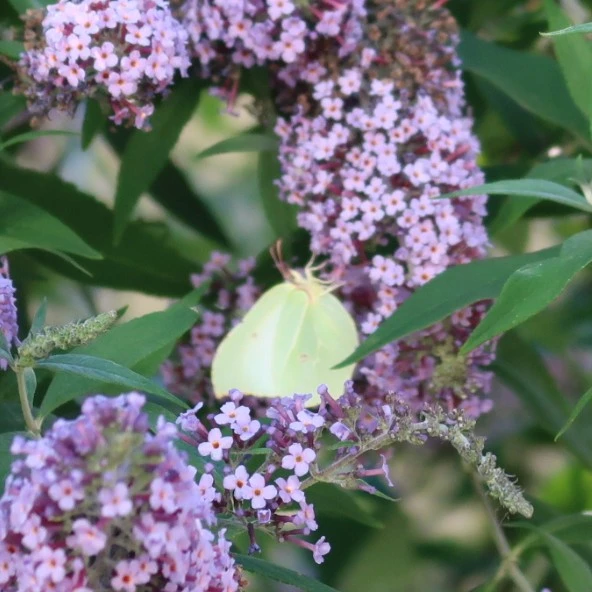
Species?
Gonepteryx rhamni
